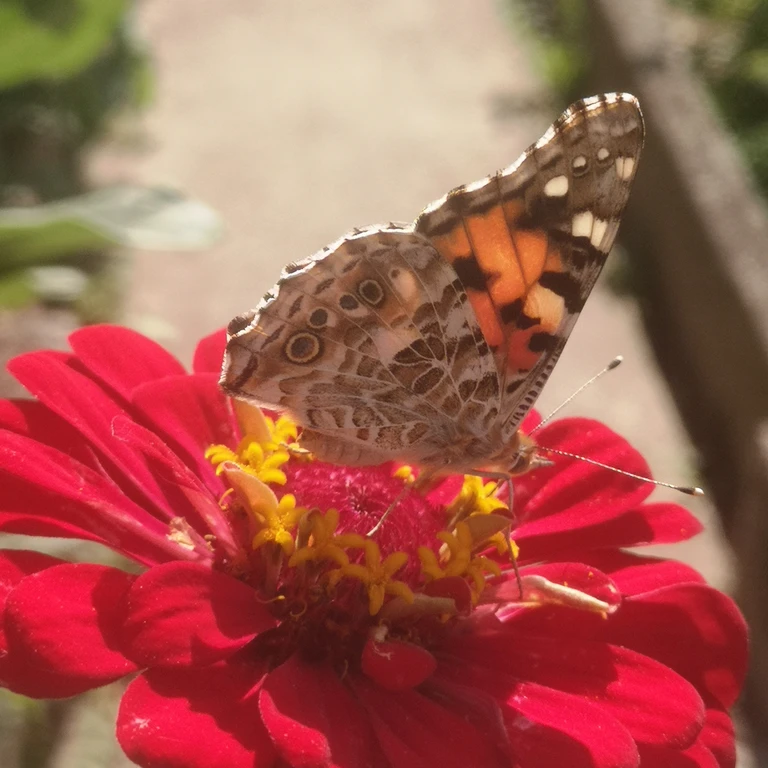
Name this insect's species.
Vanessa cardui
